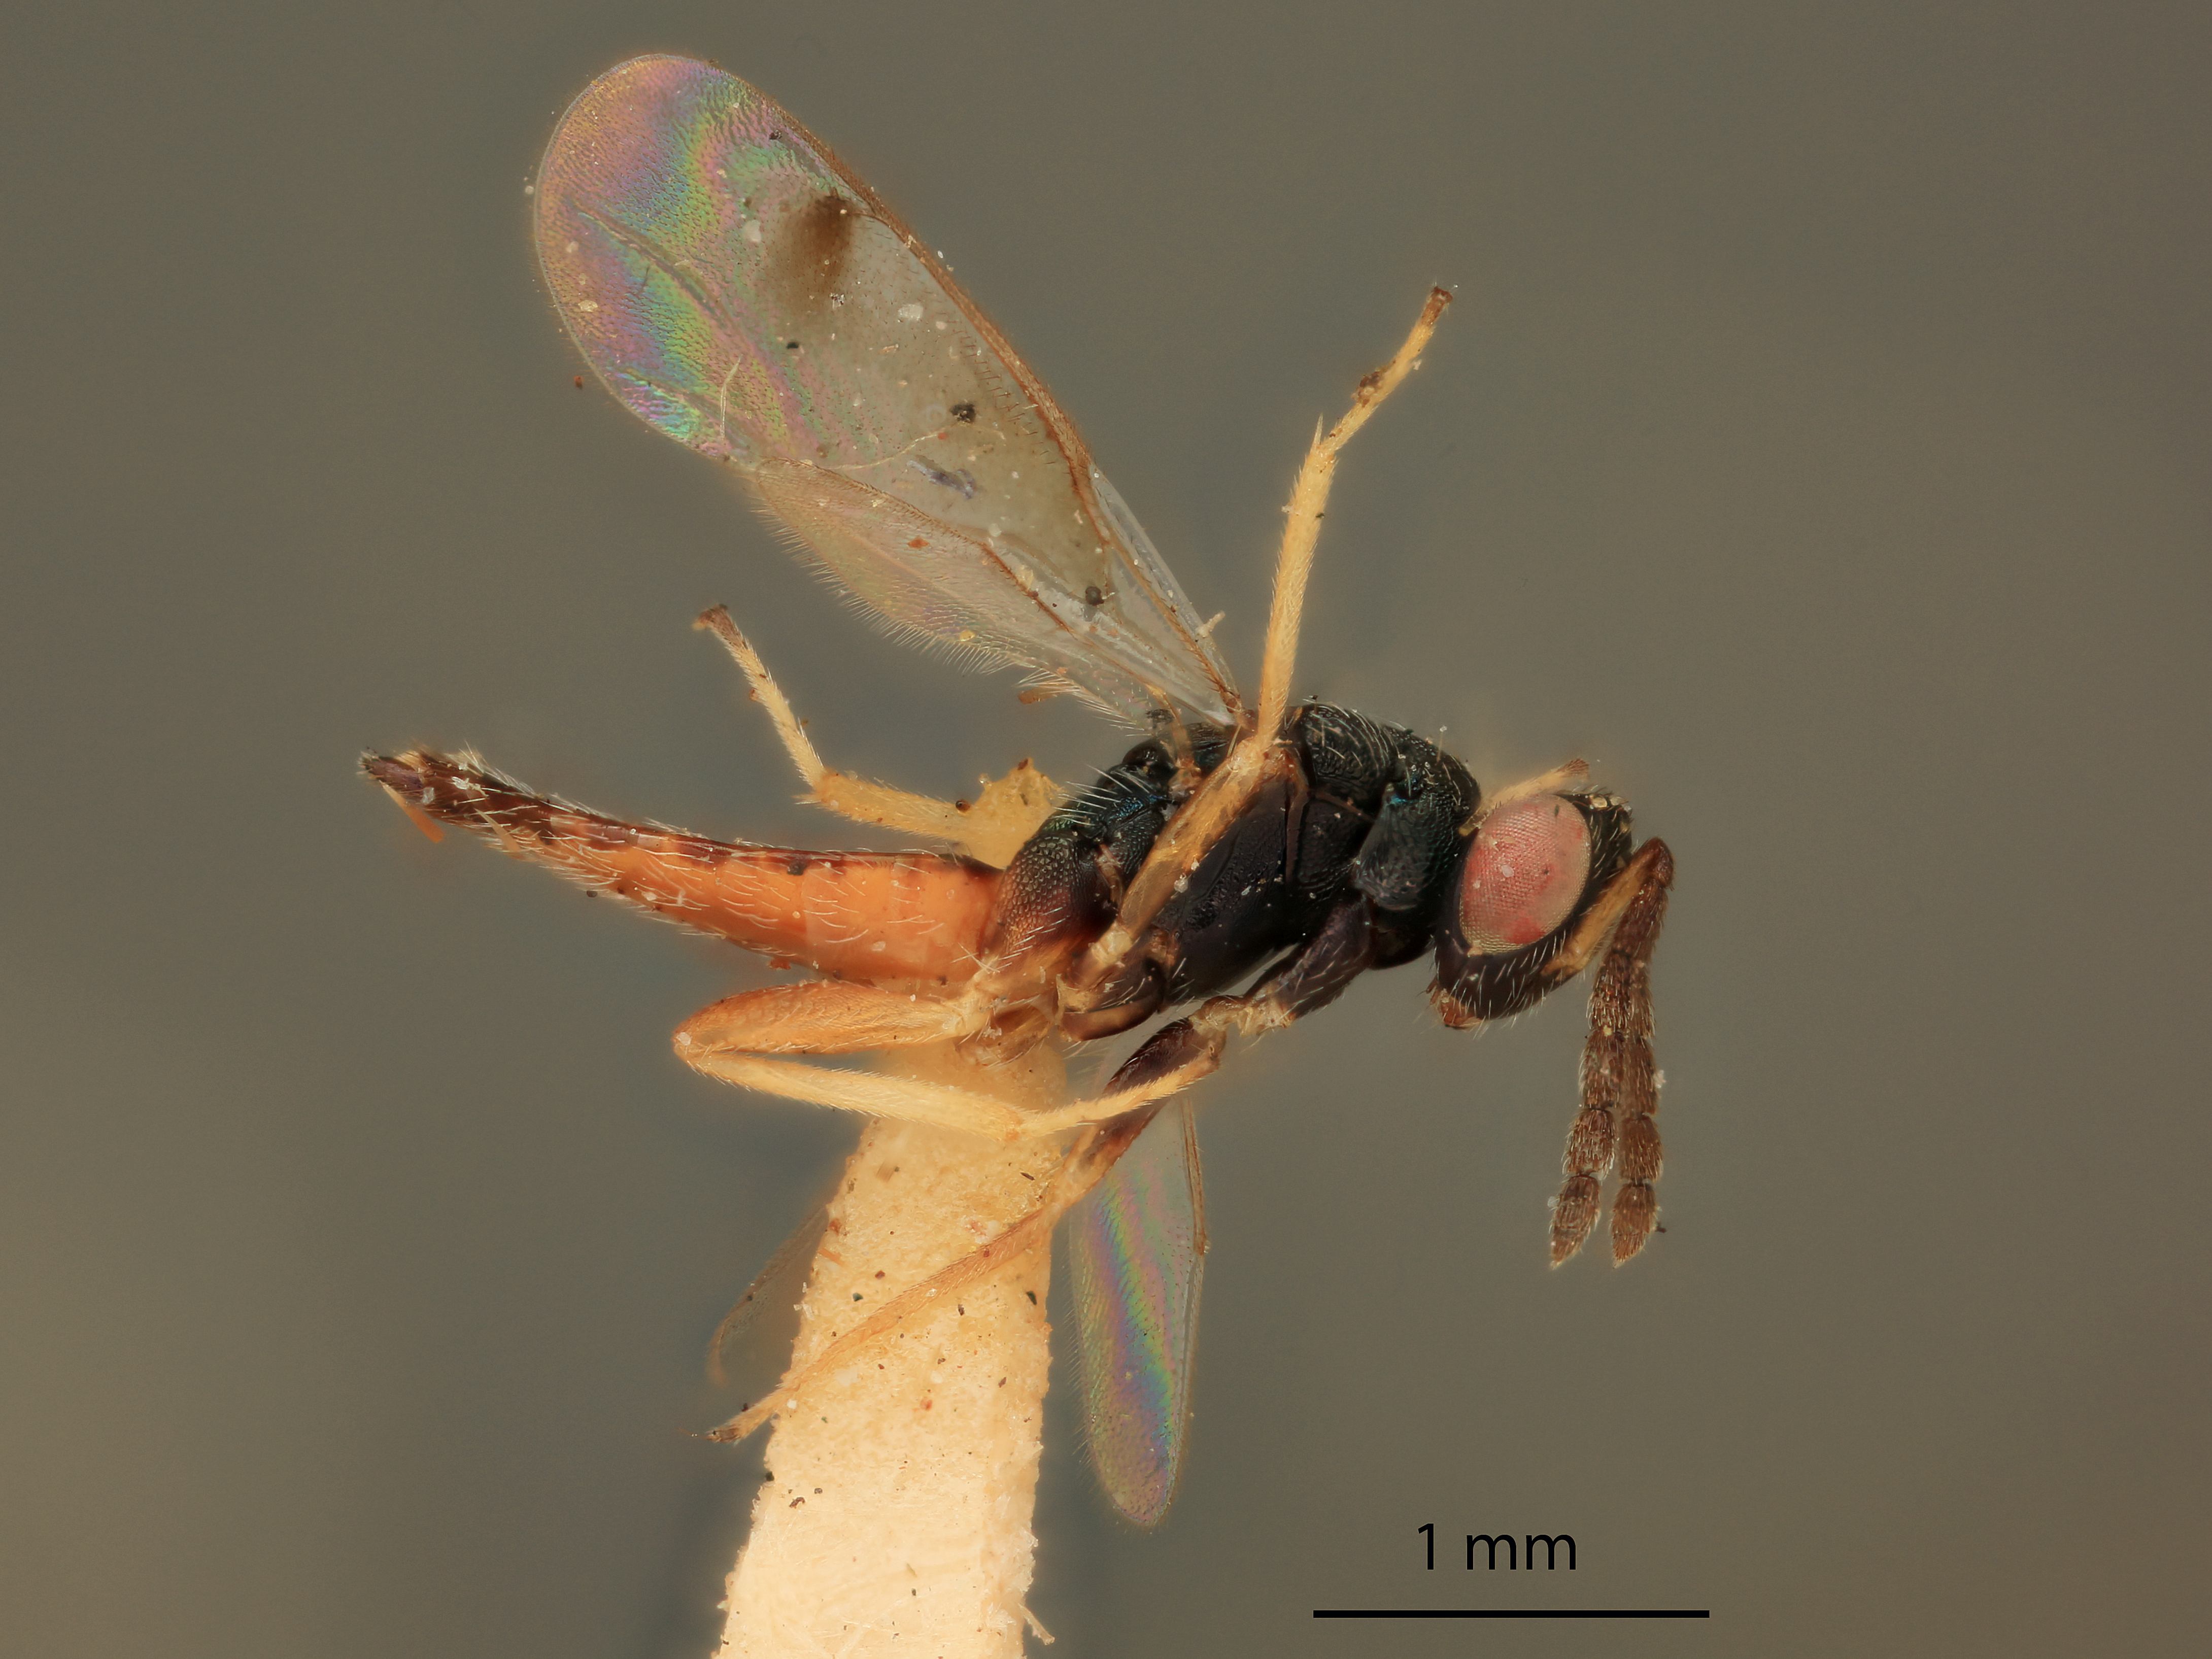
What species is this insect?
Sympiesis ancylae
